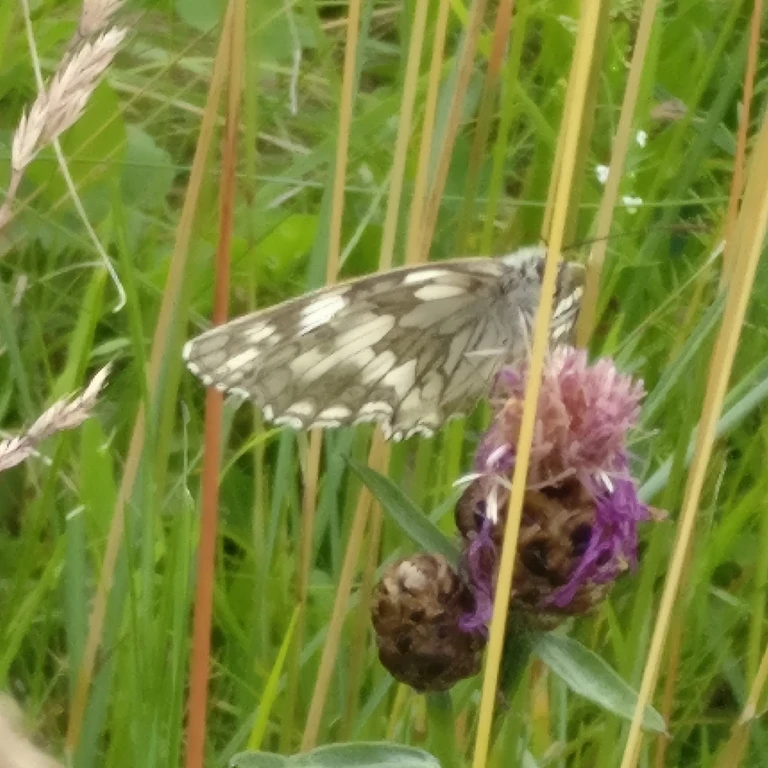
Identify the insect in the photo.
Melanargia galathea
